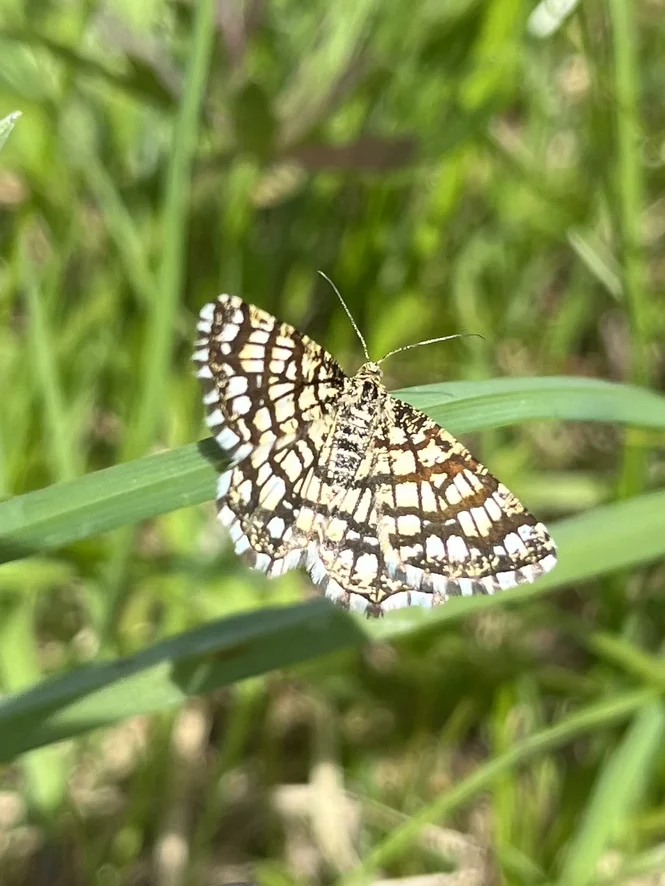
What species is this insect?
Chiasmia clathrata
